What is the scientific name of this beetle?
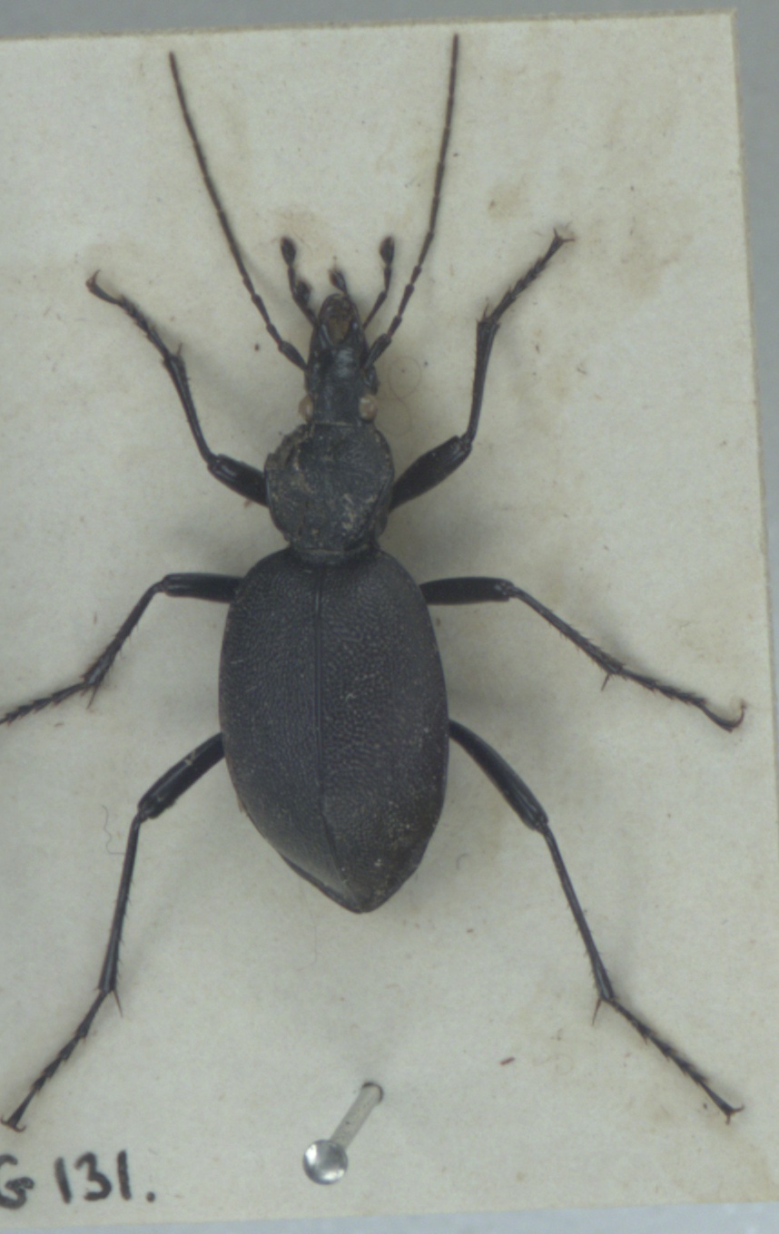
Cychrus caraboides
